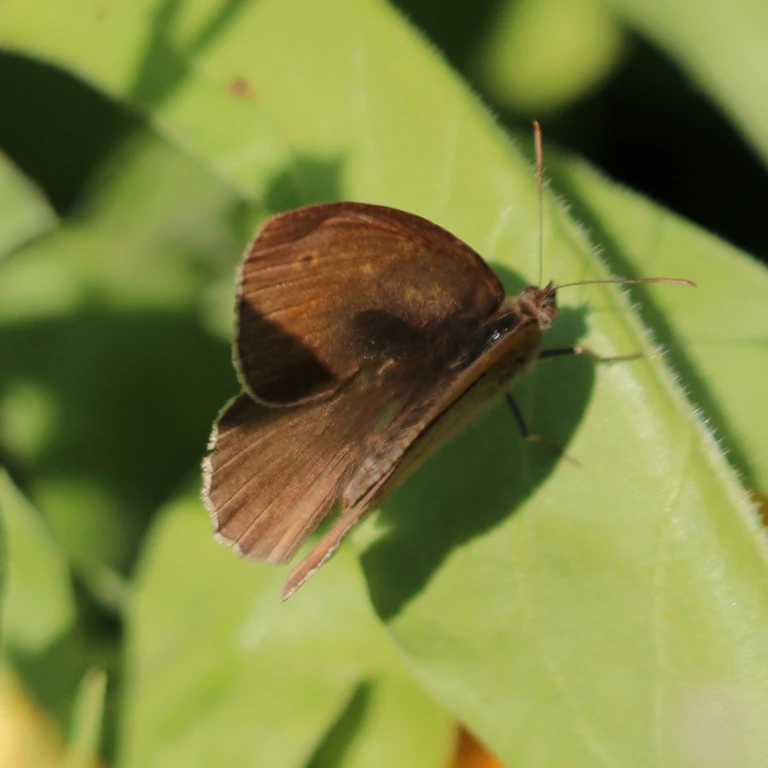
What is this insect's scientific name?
Maniola jurtina
